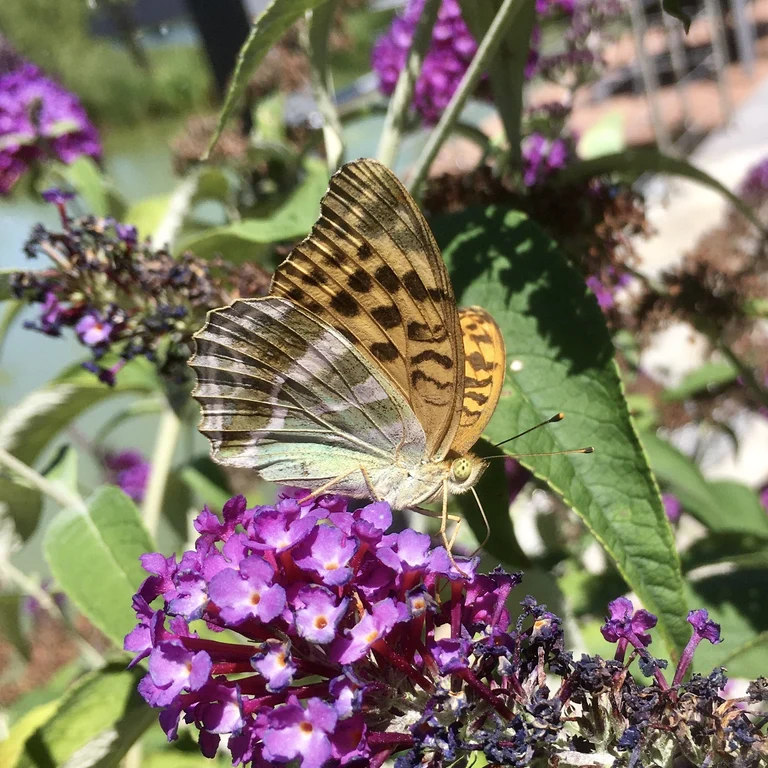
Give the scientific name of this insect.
Argynnis paphia
